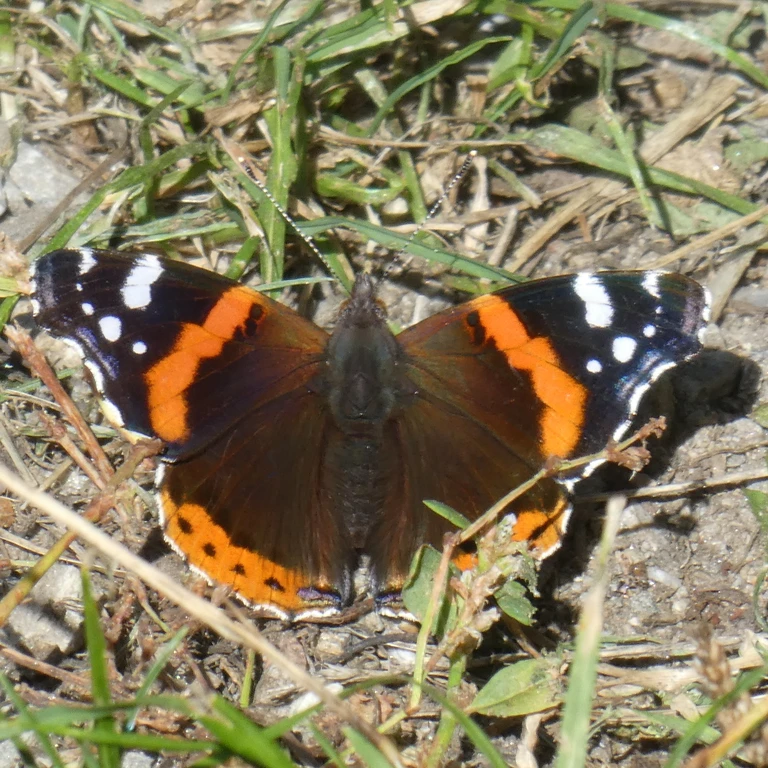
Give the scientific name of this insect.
Vanessa atalanta
